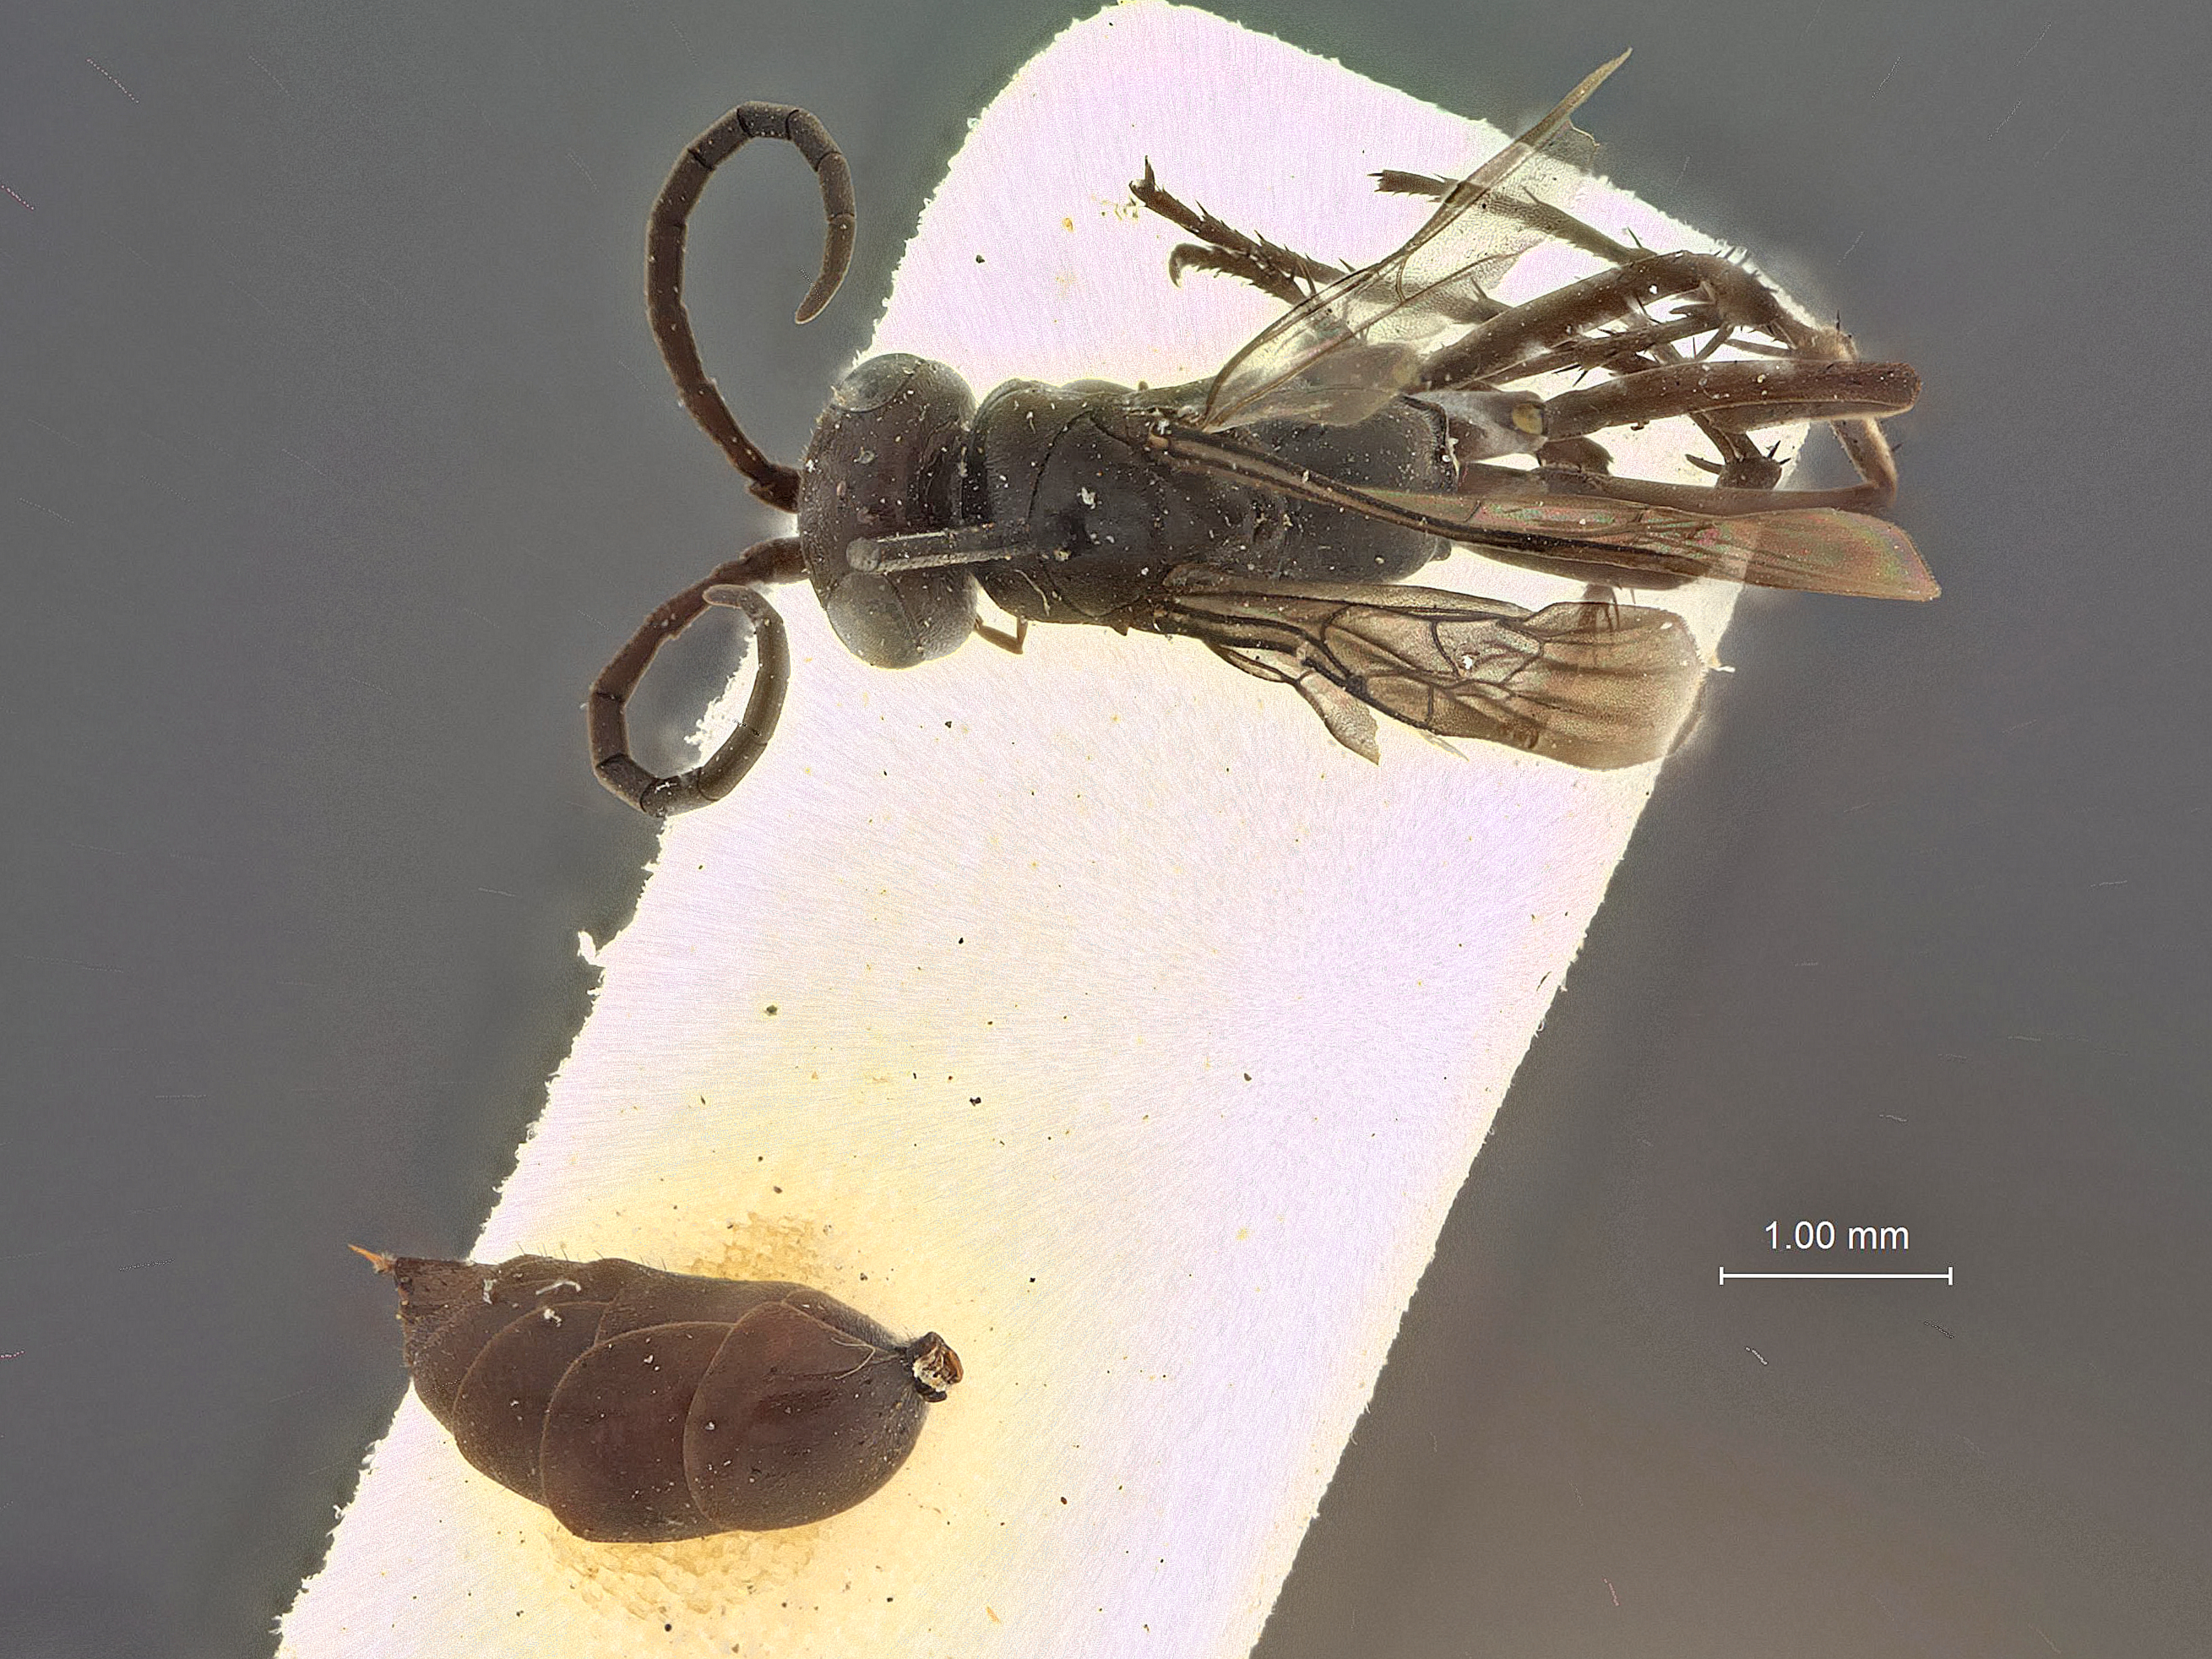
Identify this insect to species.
Pompiloides consimilis
